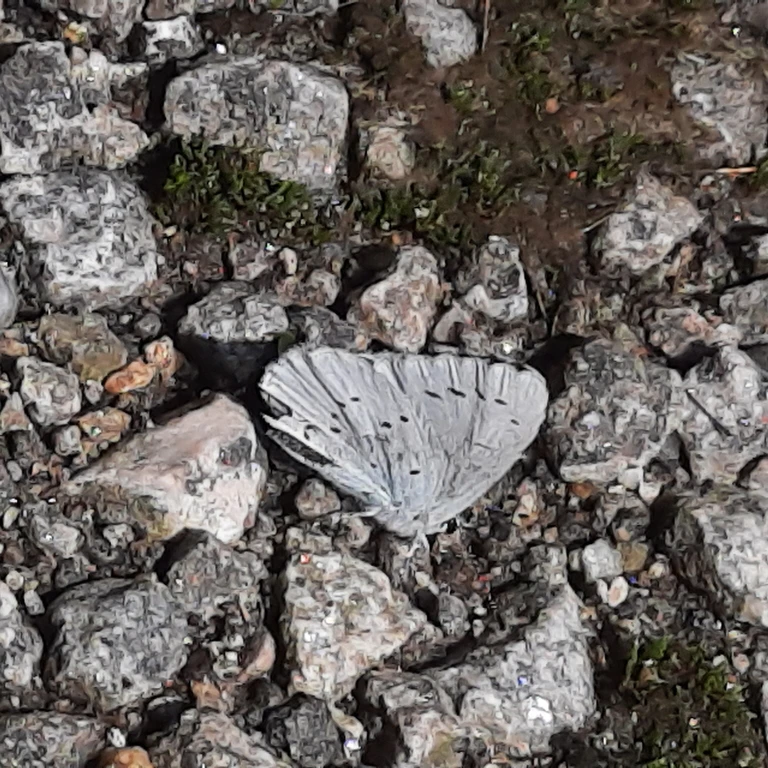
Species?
Celastrina argiolus
